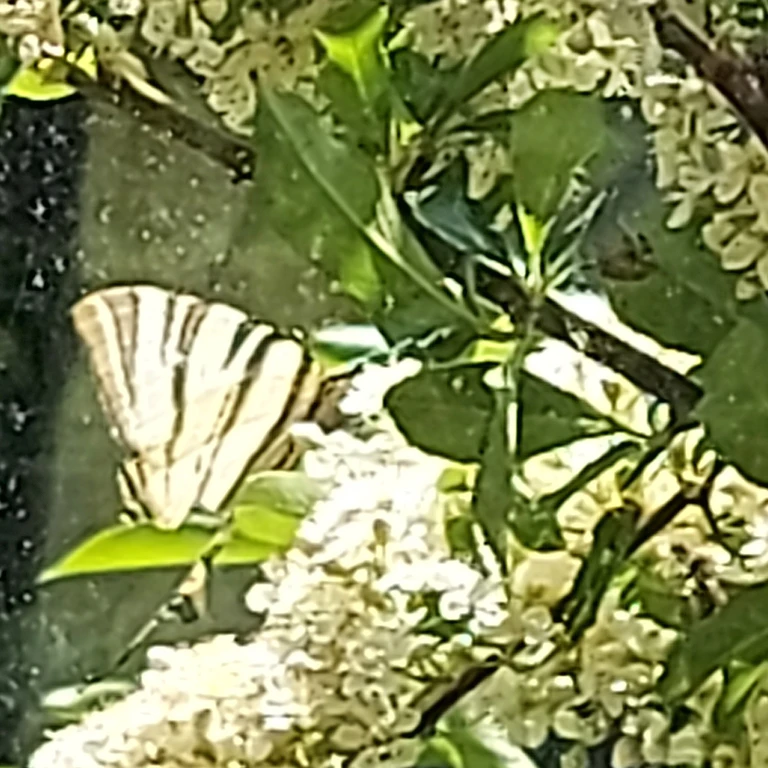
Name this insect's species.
Iphiclides podalirius
